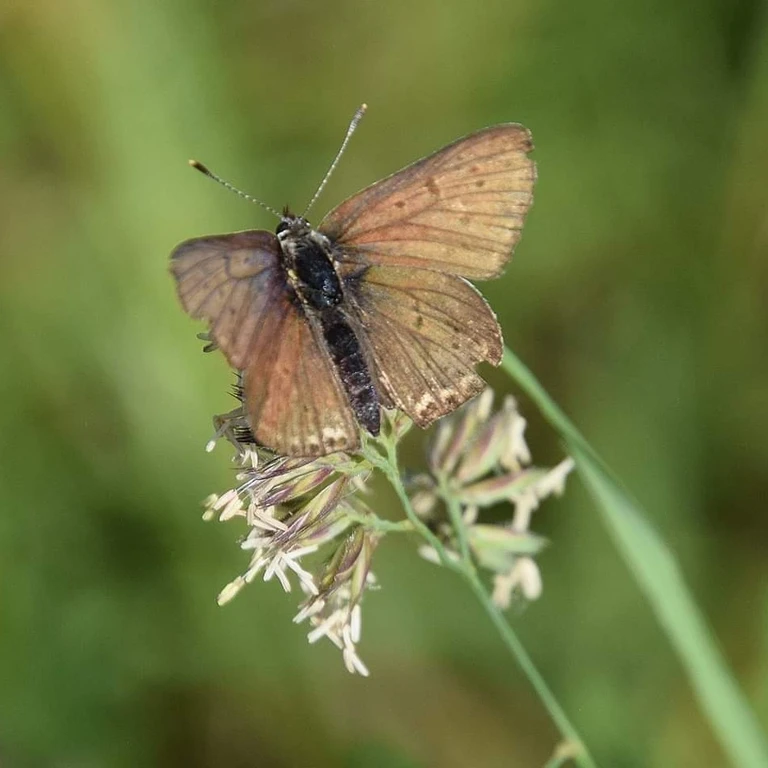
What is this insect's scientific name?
Lycaena tityrus (also Loweia tityrus)
